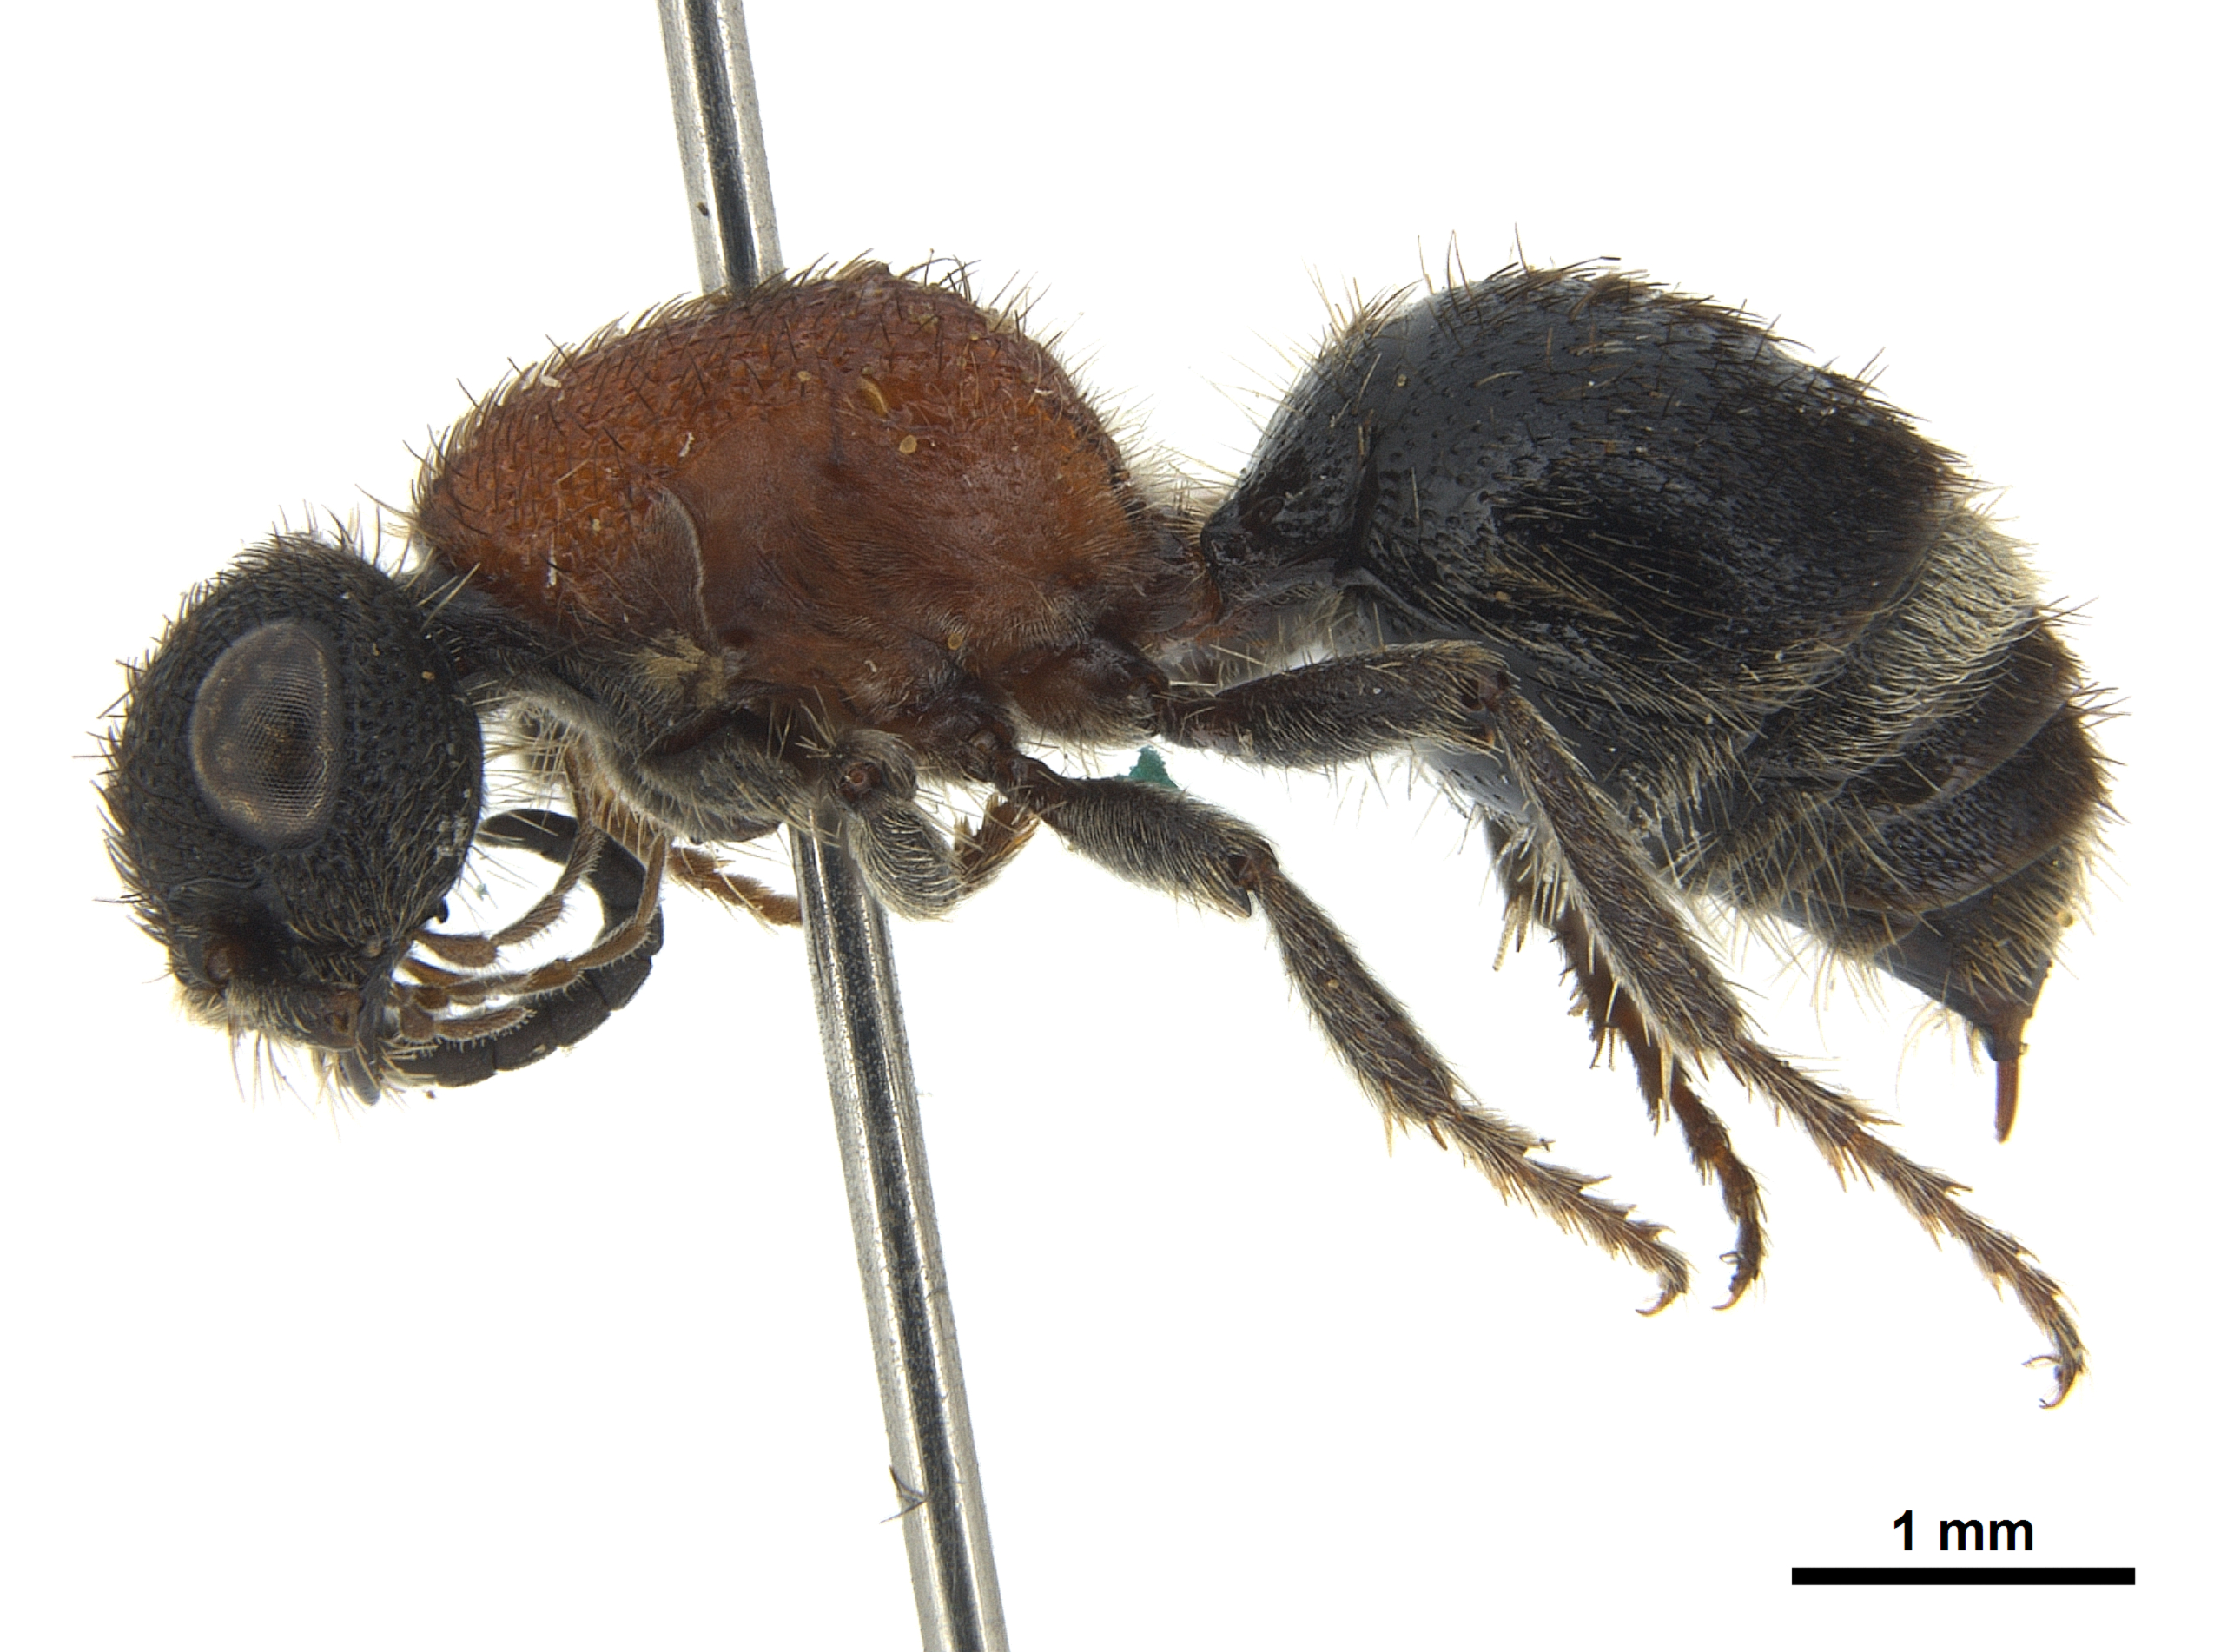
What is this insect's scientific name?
Neotrogaspidia pustulata
